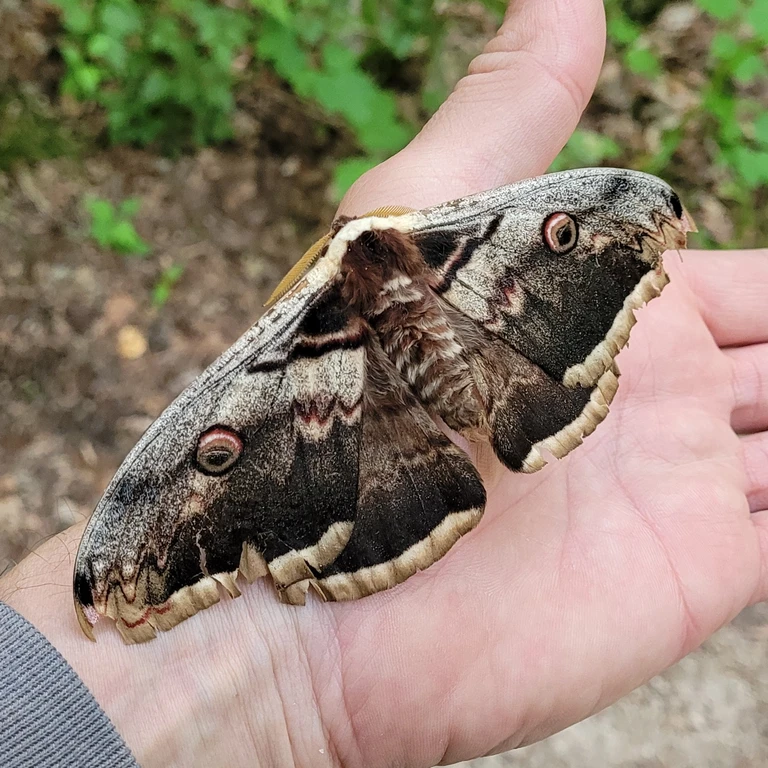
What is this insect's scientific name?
Saturnia pyri
